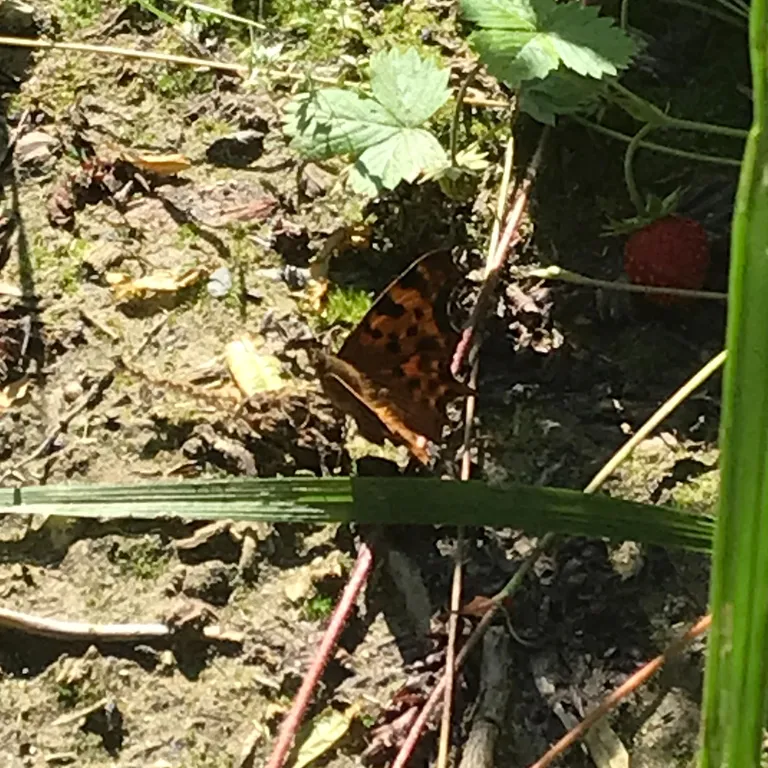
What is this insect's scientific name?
Polygonia c-album
